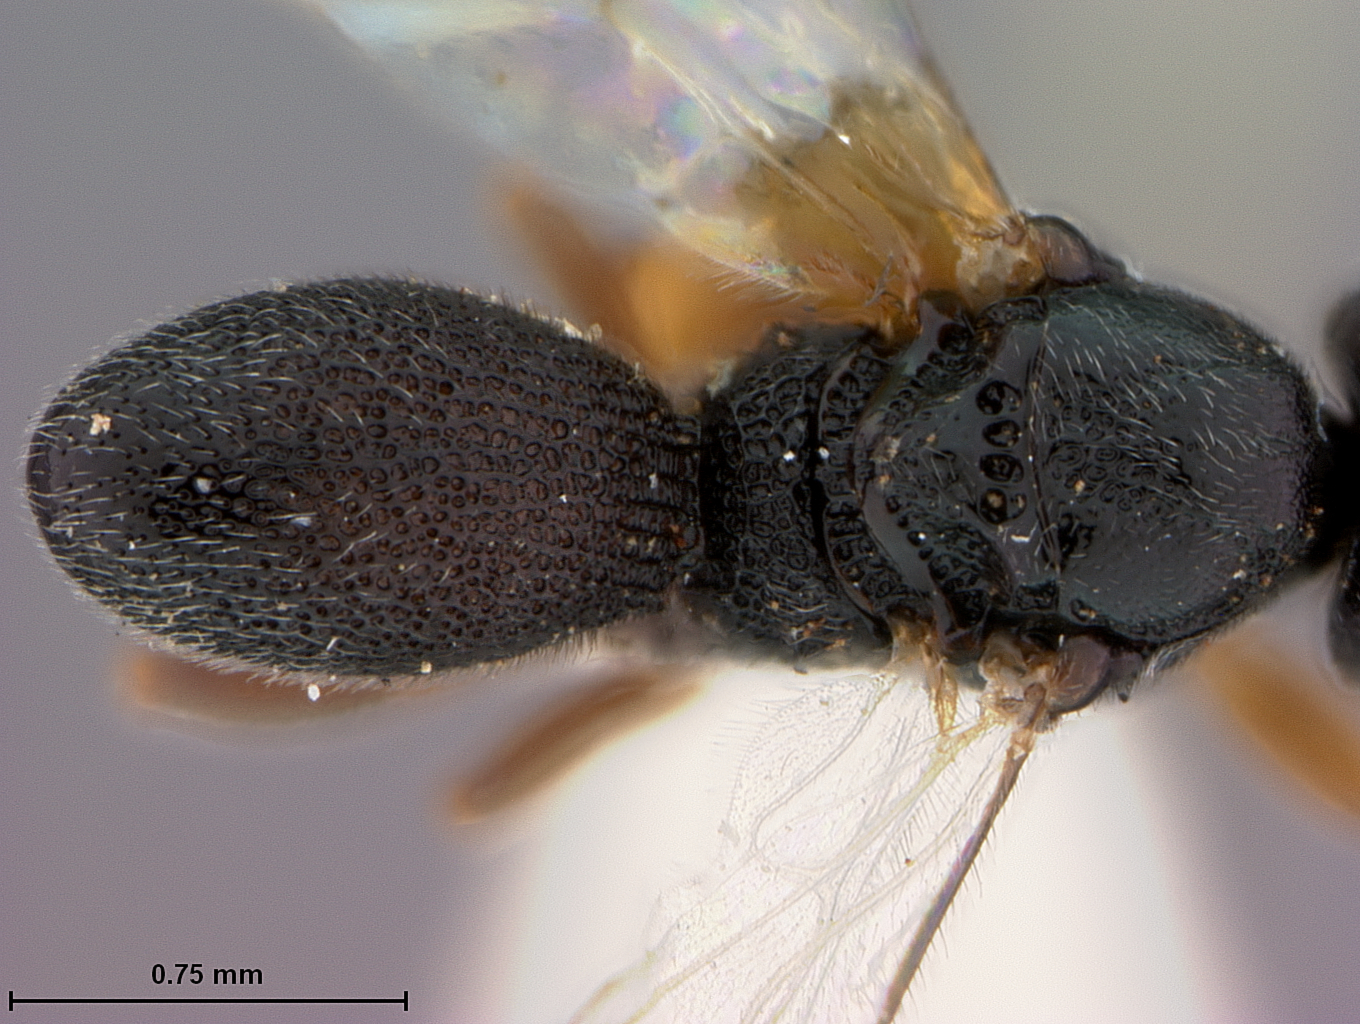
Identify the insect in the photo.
Urosigalphus pini
